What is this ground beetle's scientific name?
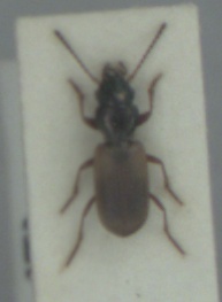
Bembidion laterale
